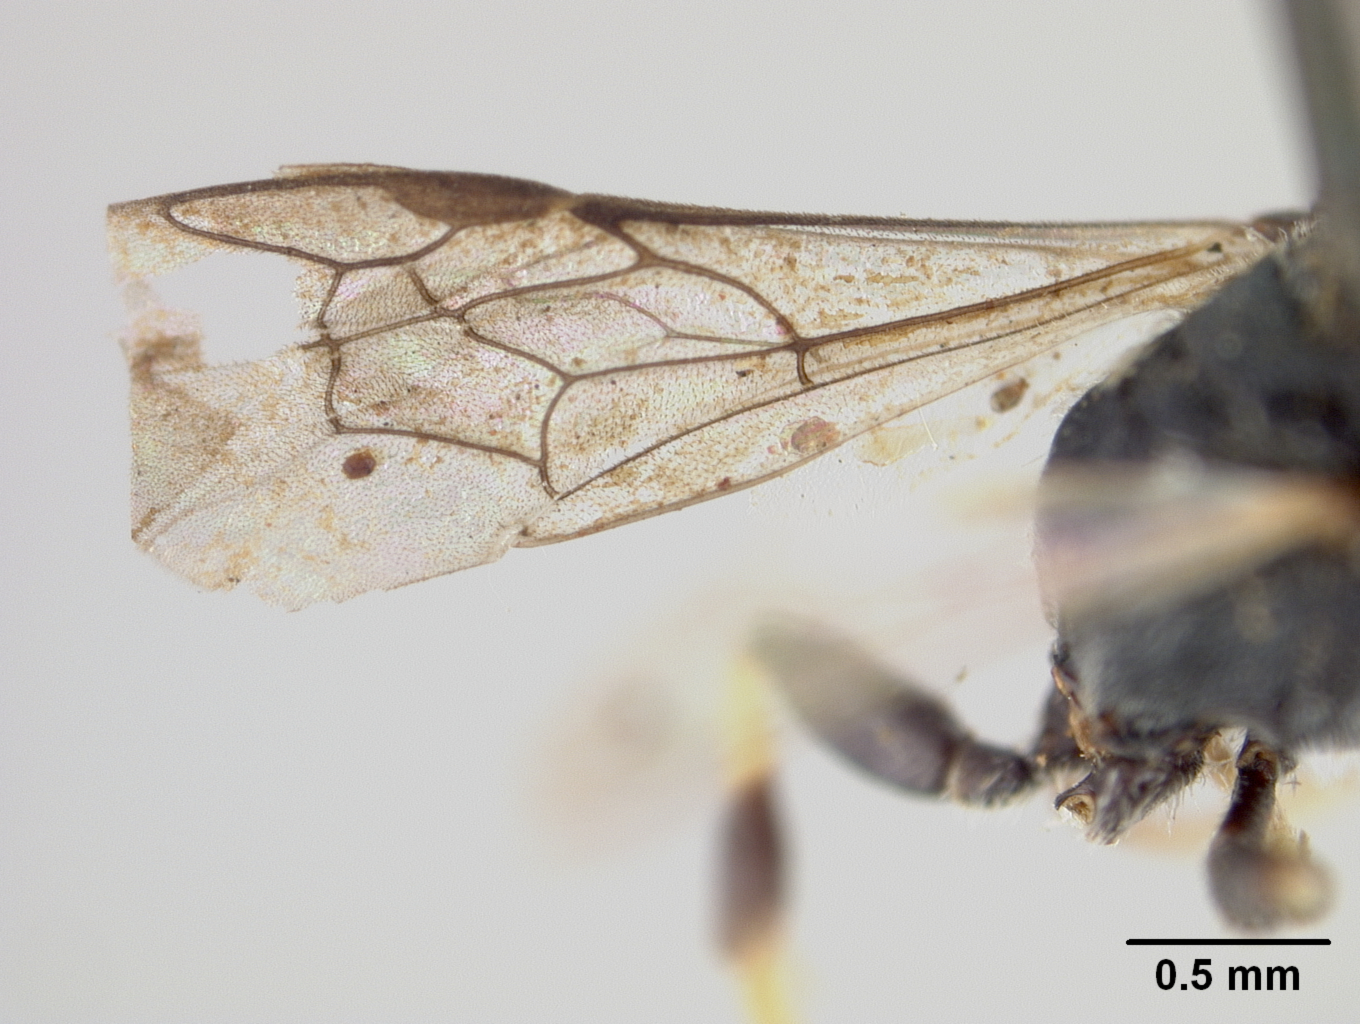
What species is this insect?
Hylaeus lightfooti
